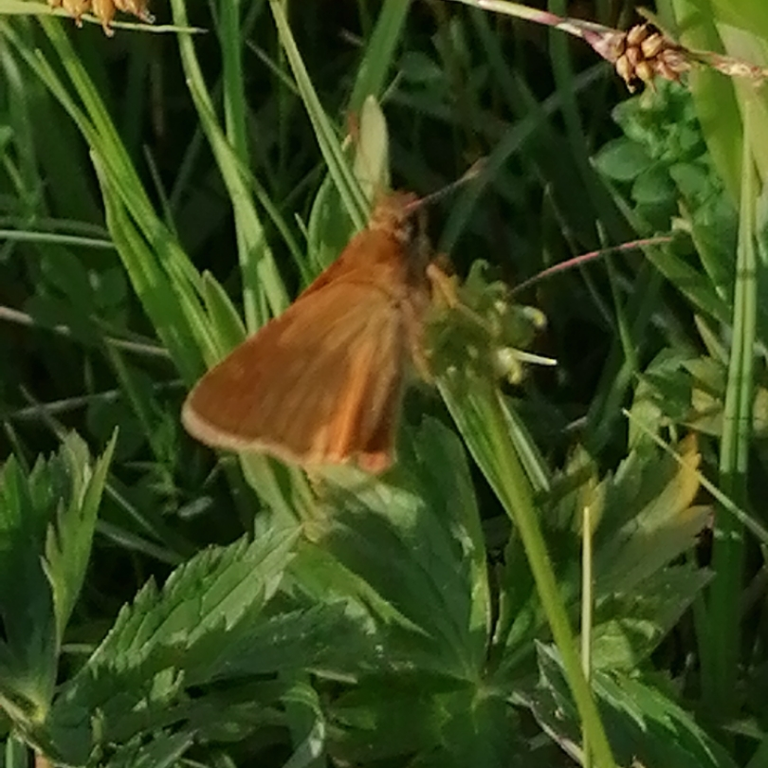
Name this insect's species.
Ochlodes sylvanus (also Ochlodes venata)
